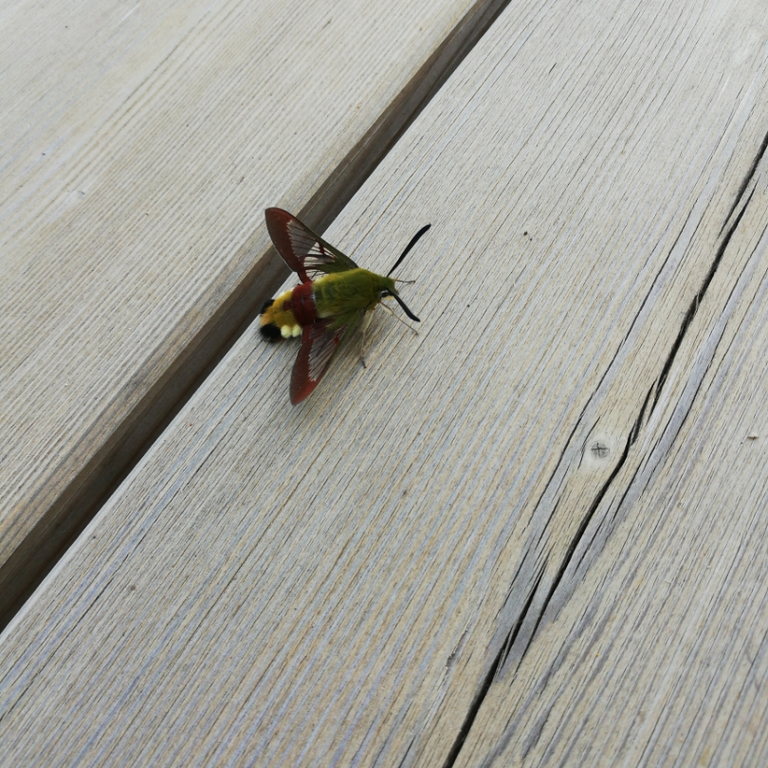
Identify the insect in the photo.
Hemaris fuciformis
